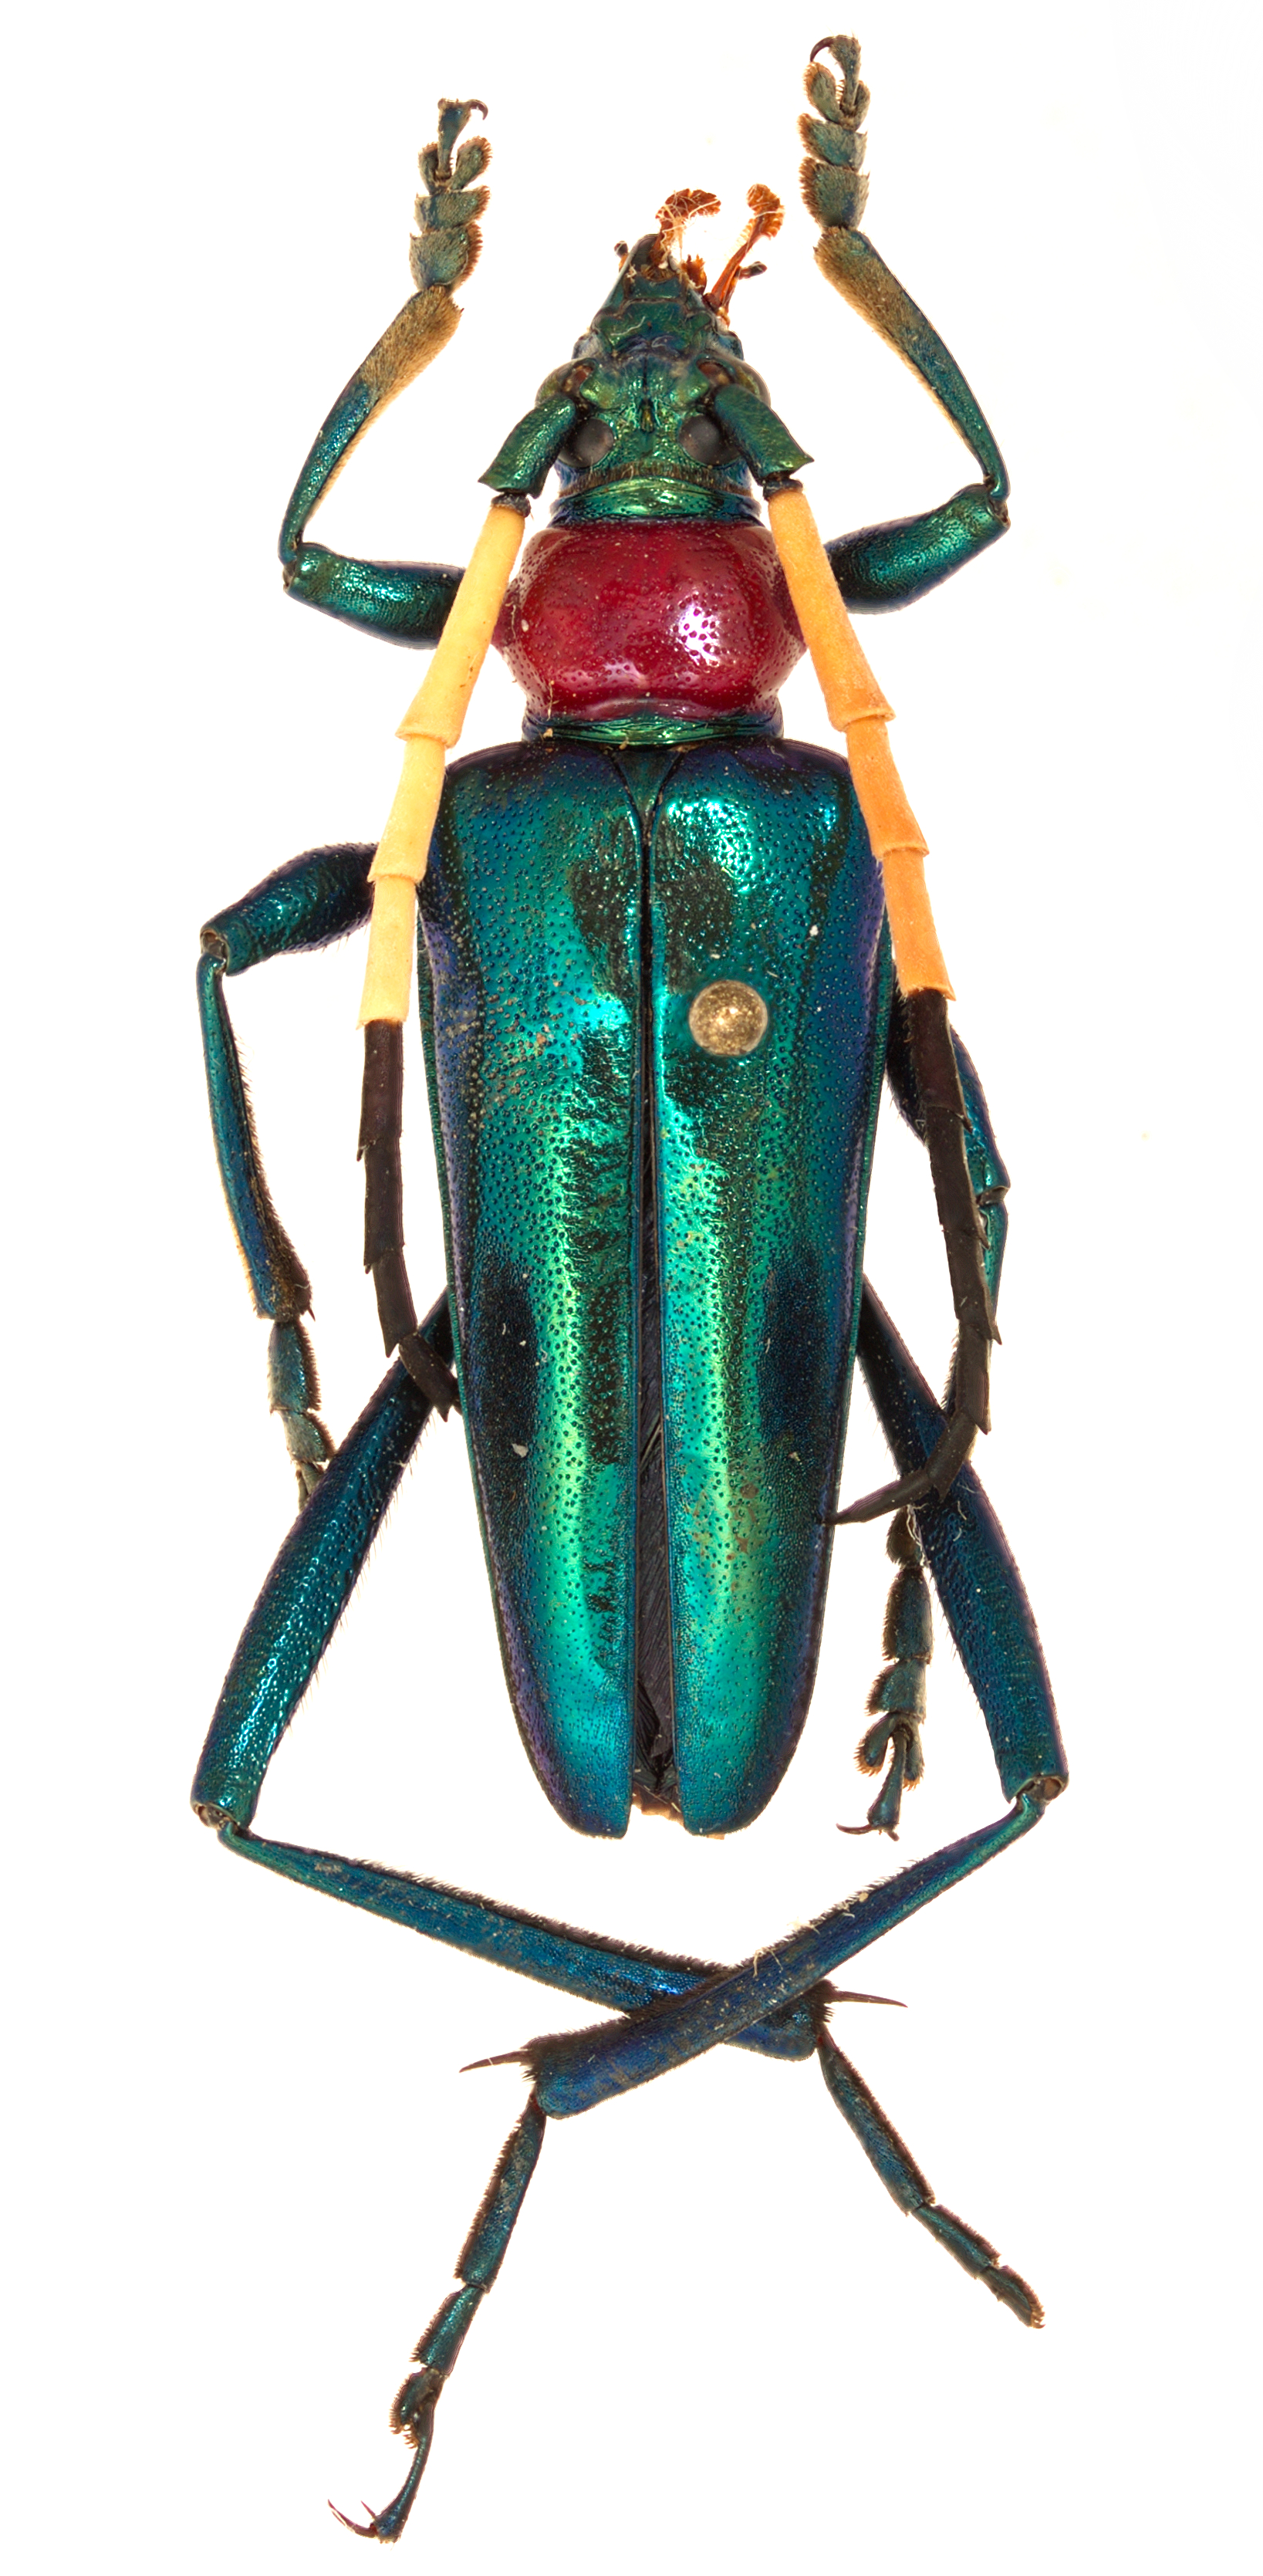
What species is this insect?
Pachyteria ruficollis
